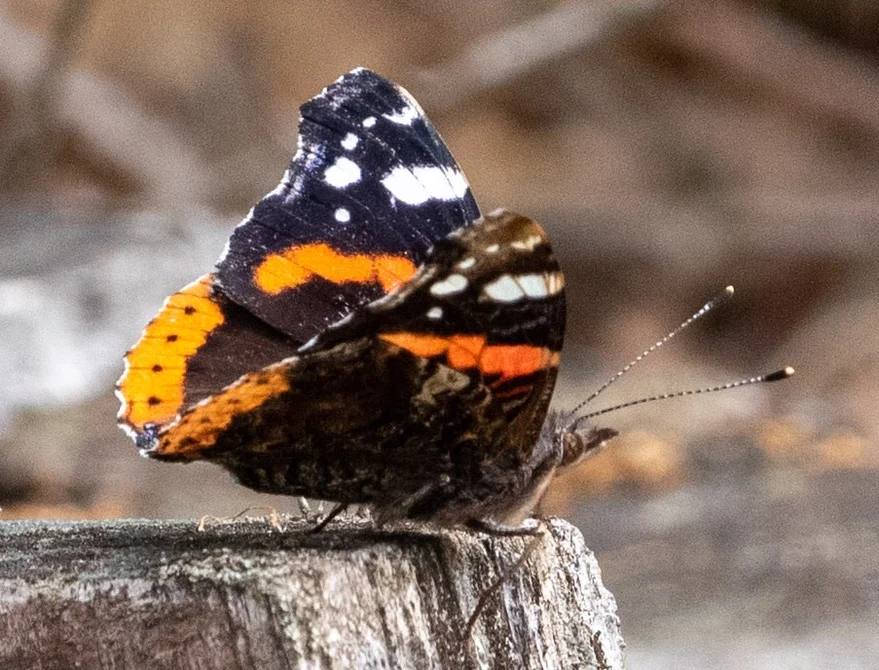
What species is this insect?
Vanessa atalanta
